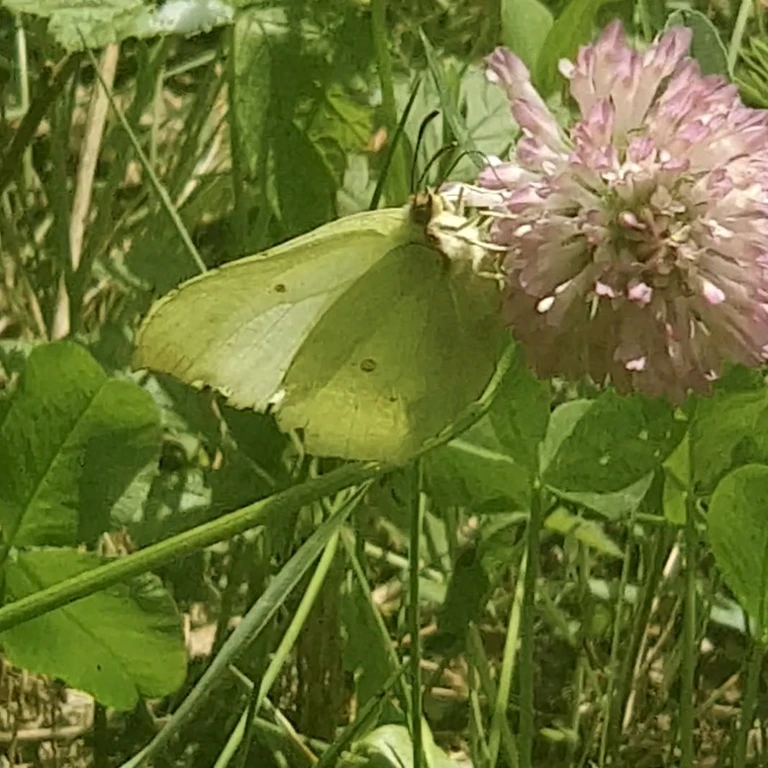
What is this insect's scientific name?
Gonepteryx rhamni
